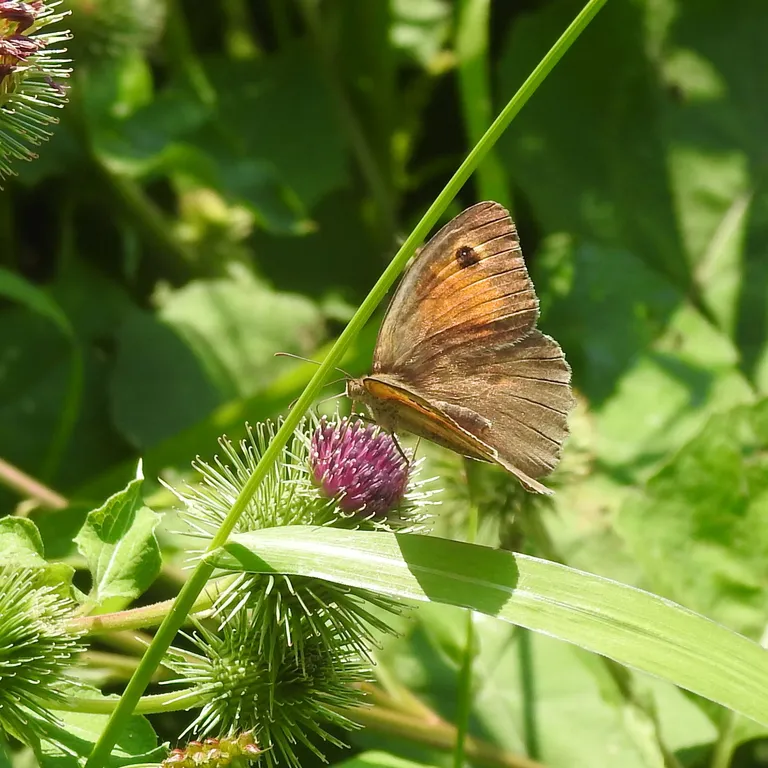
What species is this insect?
Maniola jurtina
